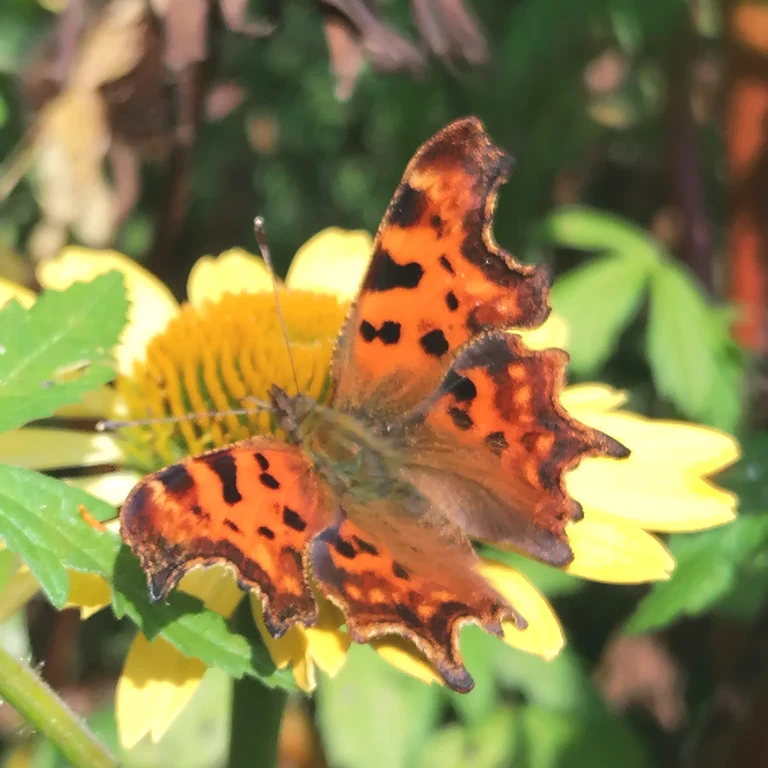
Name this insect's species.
Polygonia c-album
